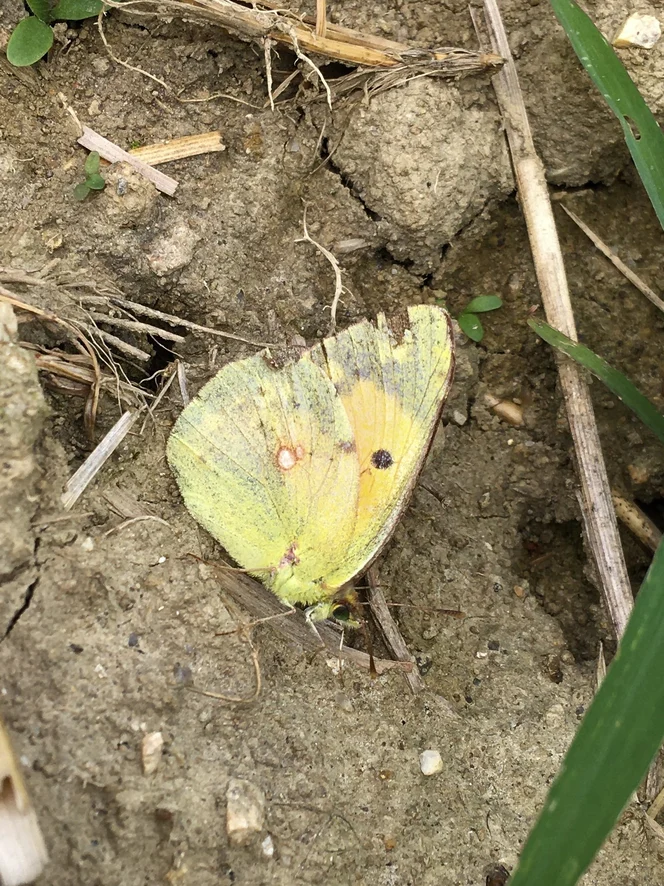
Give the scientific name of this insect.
Colias croceus
